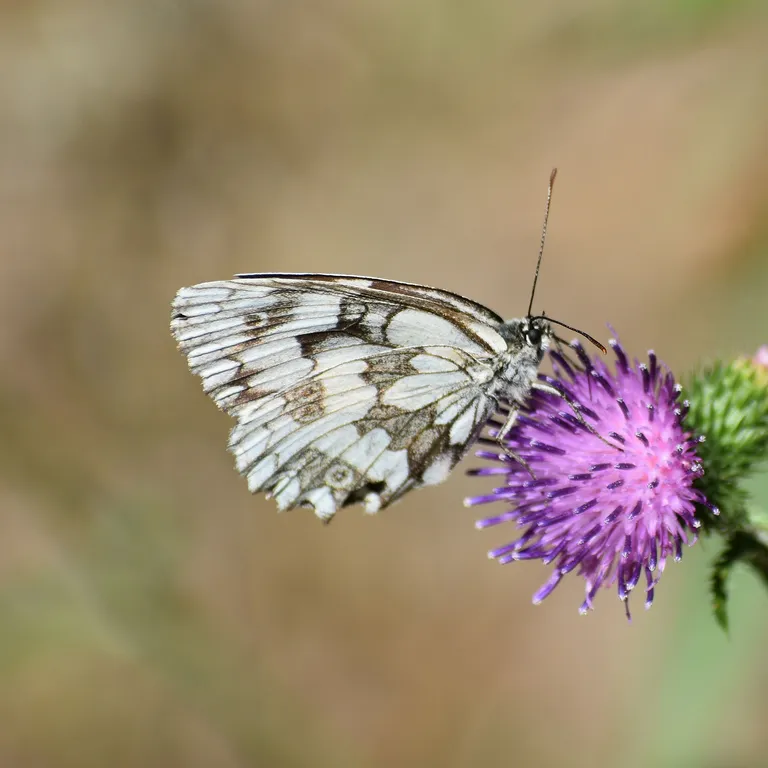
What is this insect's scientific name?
Melanargia galathea
